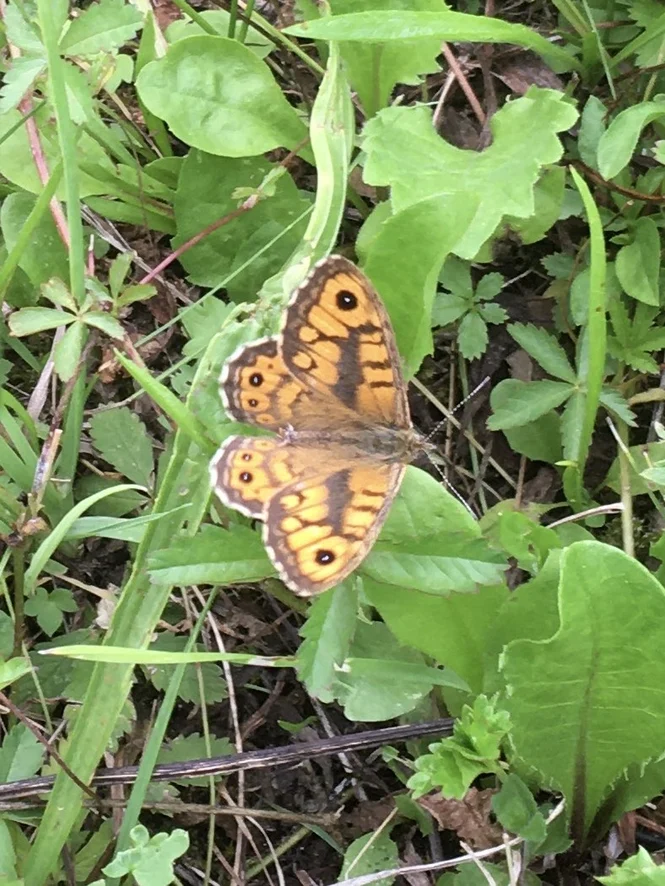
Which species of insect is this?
Lasiommata megera (also Pararge megera)
